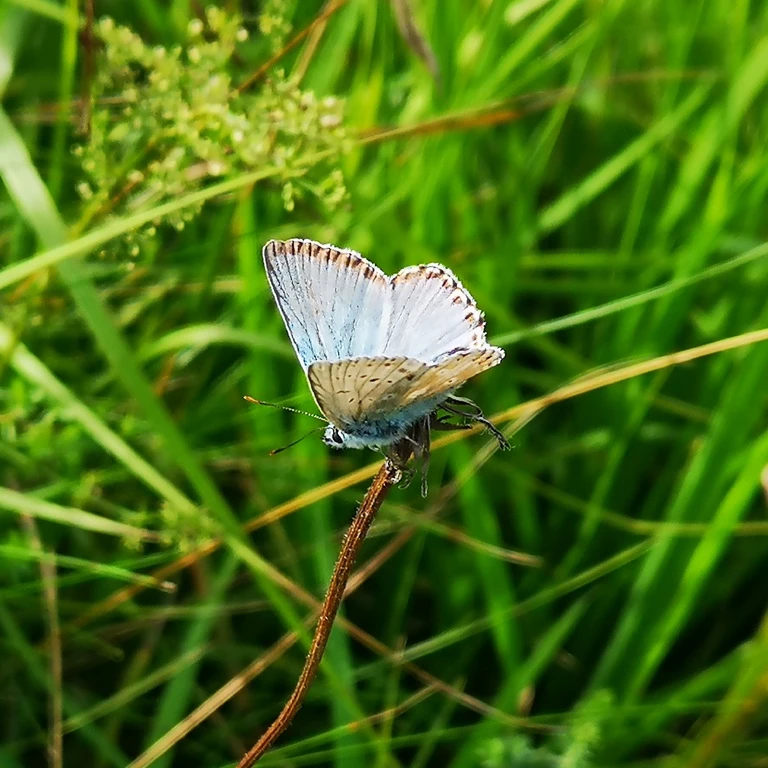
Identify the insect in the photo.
Lysandra coridon
